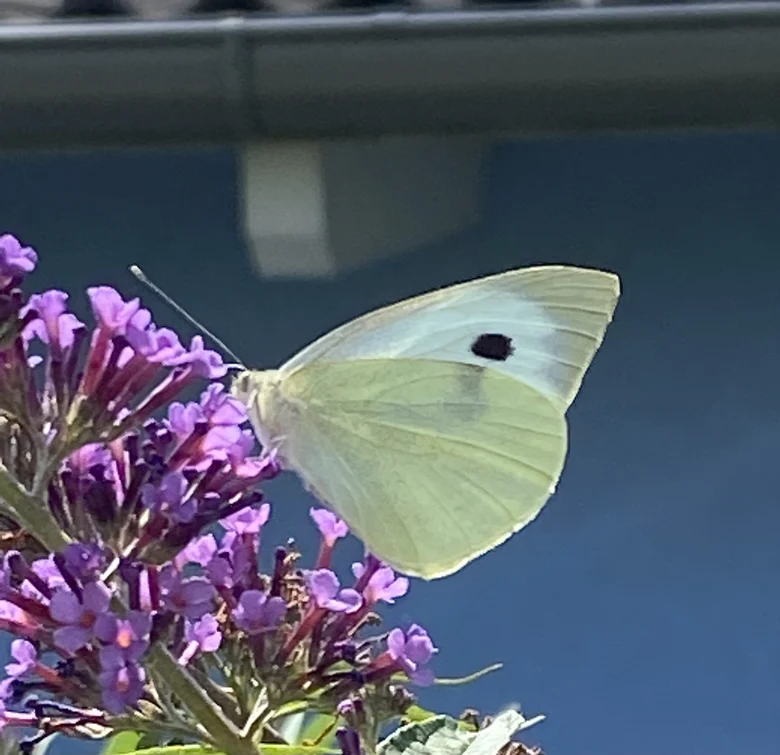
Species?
Pieris brassicae
